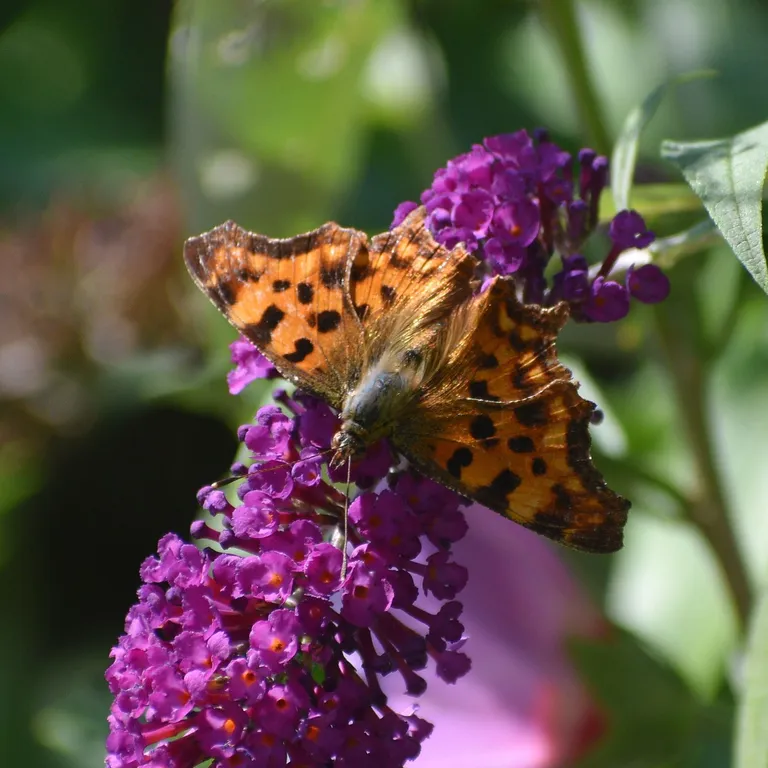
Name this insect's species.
Polygonia c-album
